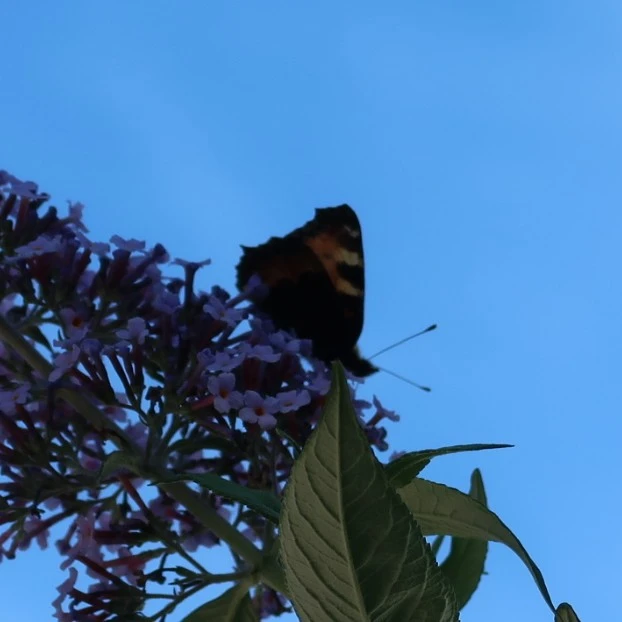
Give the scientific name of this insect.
Aglais urticae
